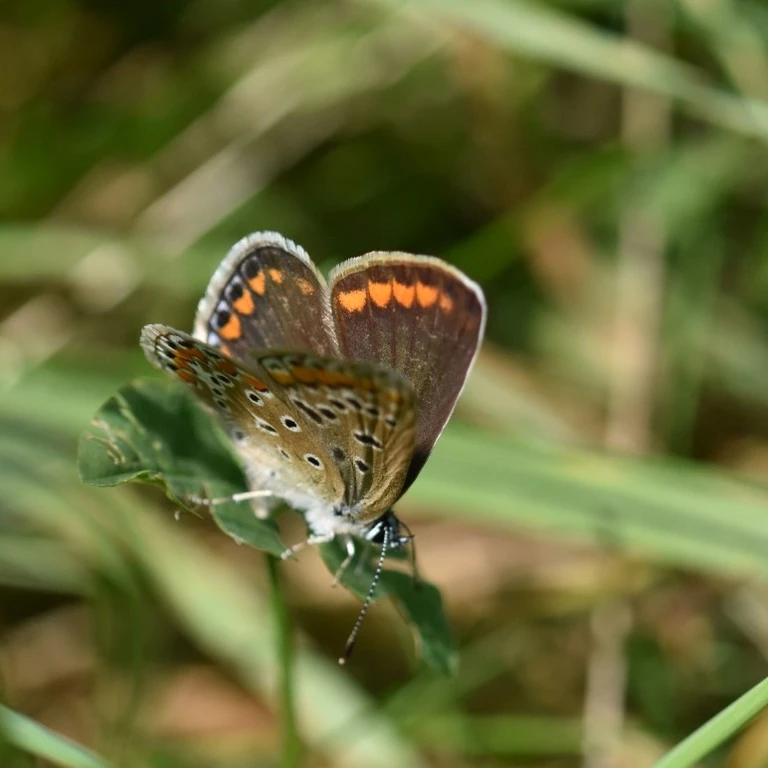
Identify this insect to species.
Polyommatus icarus
